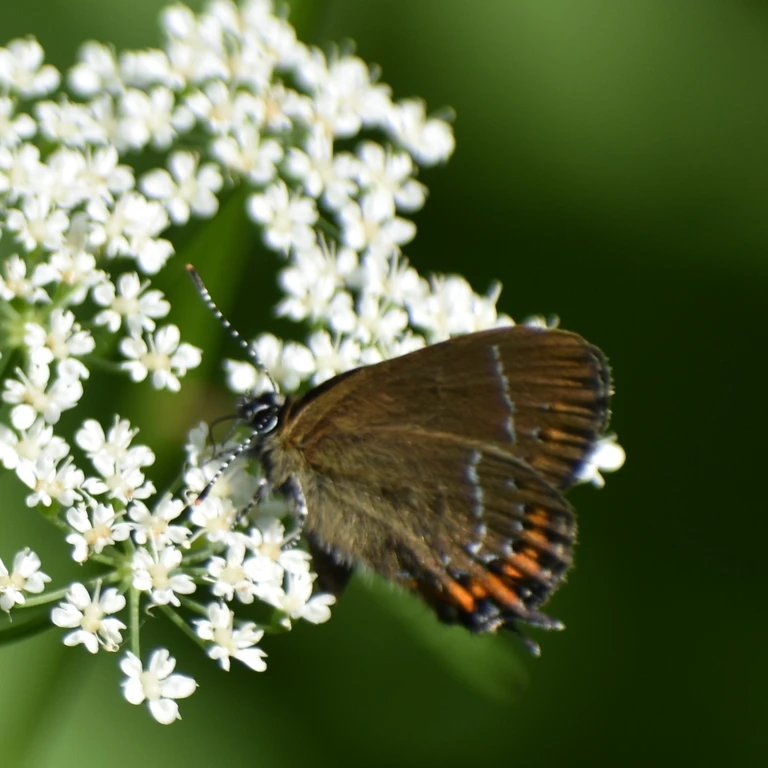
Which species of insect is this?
Satyrium pruni (also Fixsenia pruni)
